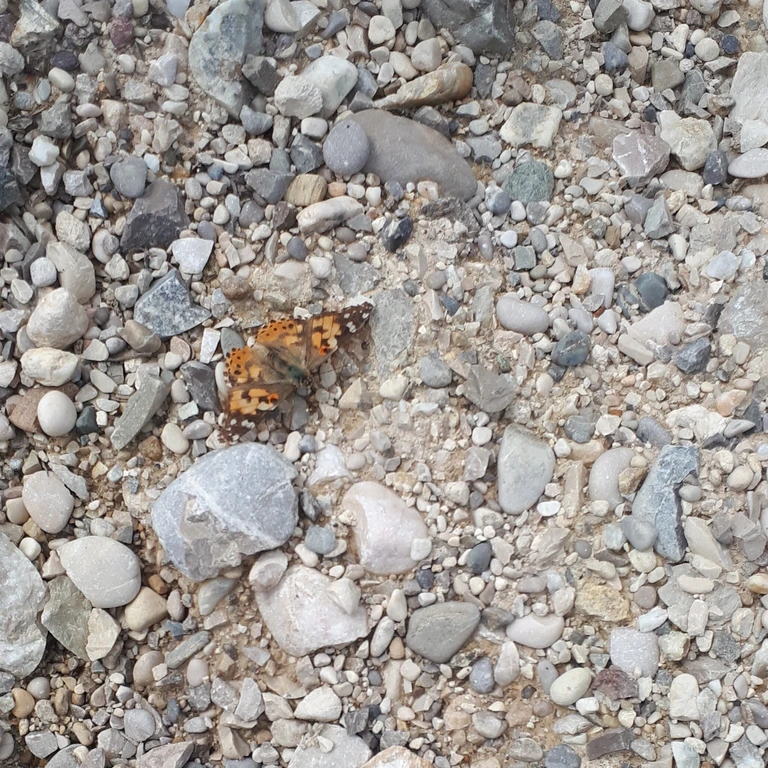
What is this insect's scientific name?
Vanessa cardui
